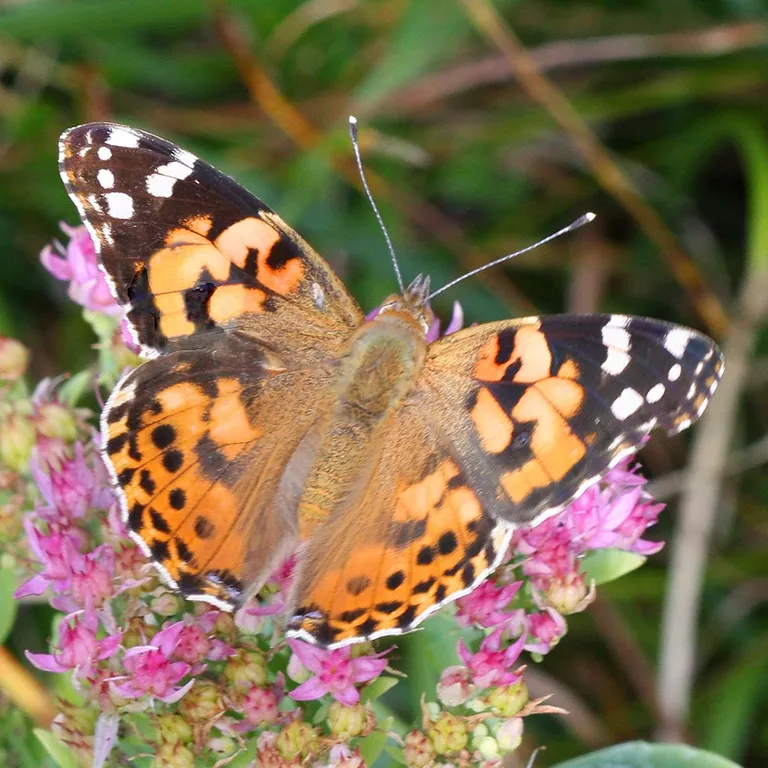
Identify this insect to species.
Vanessa cardui
